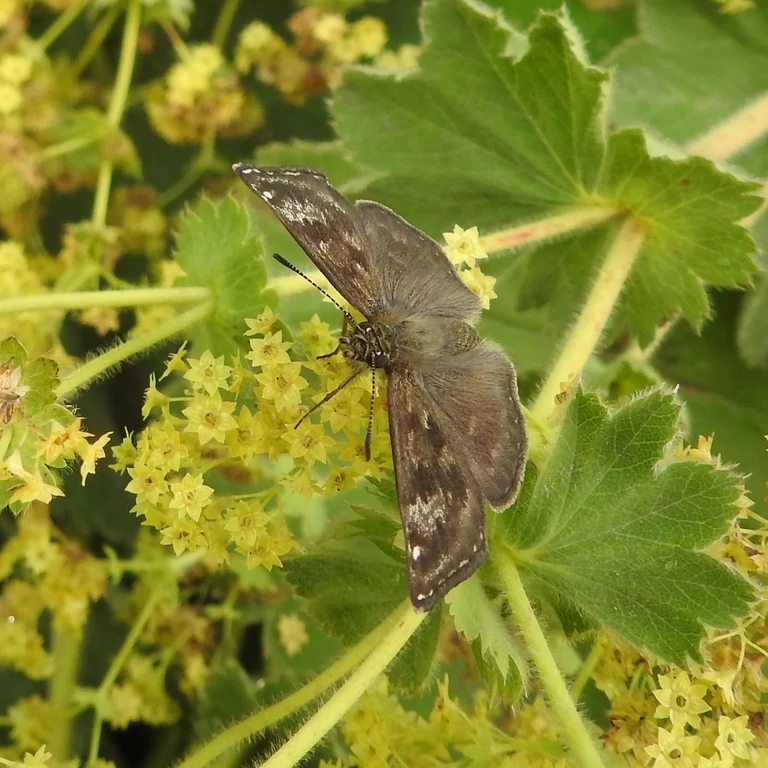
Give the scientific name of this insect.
Erynnis tages
